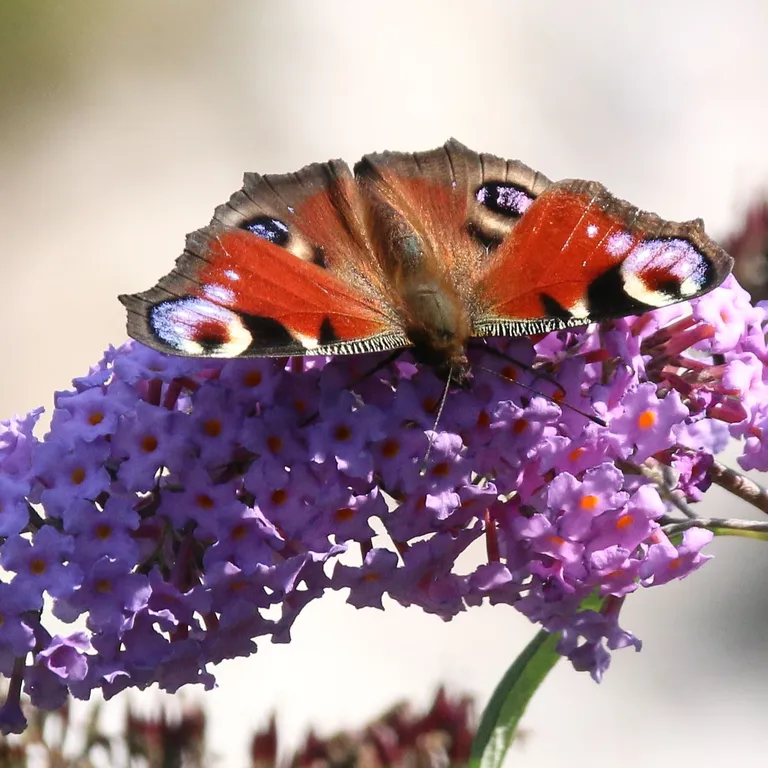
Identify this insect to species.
Aglais io
